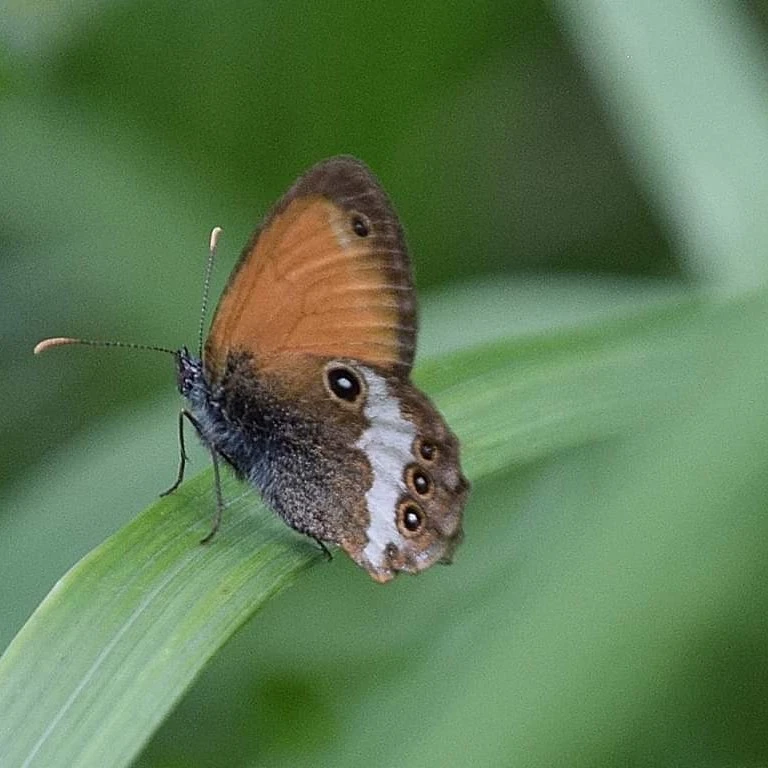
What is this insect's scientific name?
Coenonympha arcania
